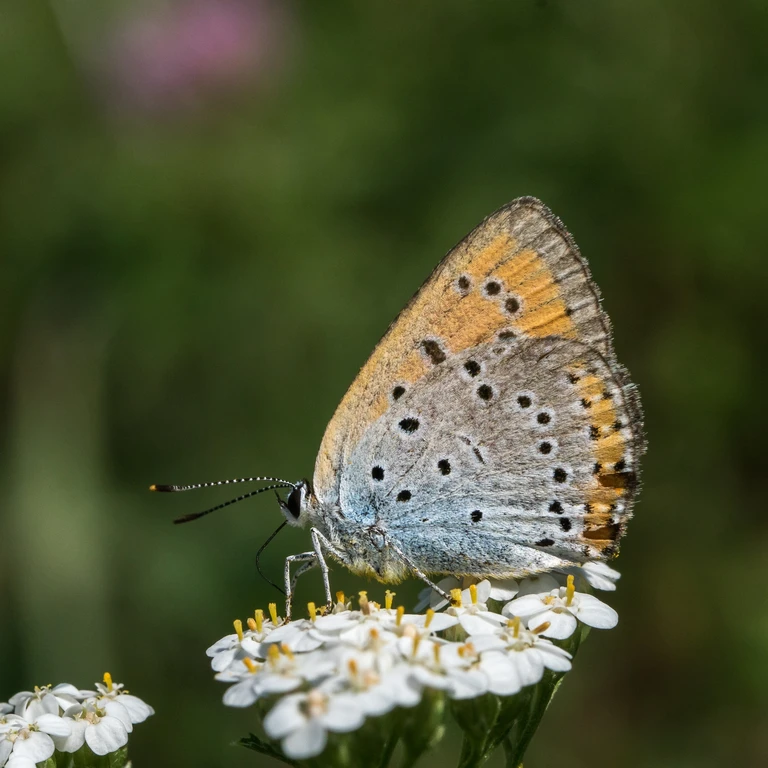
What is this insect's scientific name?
Lycaena dispar
